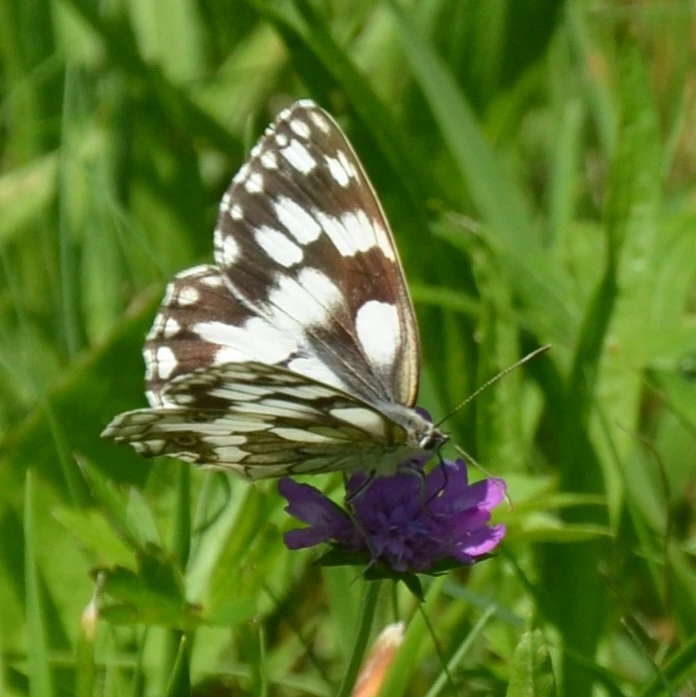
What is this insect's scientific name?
Melanargia galathea
